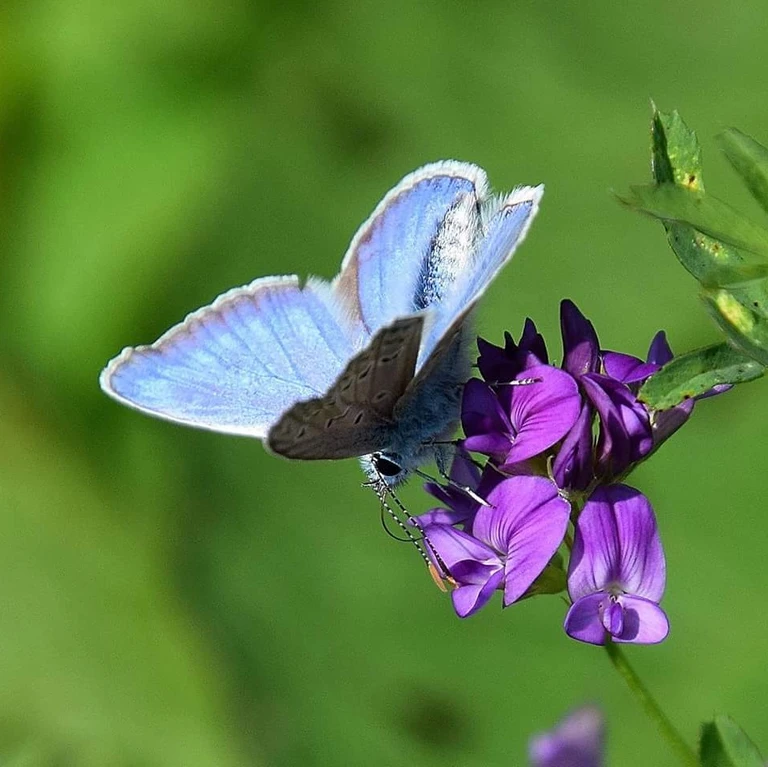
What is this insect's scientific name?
Polyommatus icarus
